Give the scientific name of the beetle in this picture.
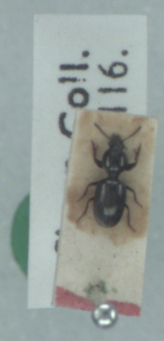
Dyschirius thoracicus
